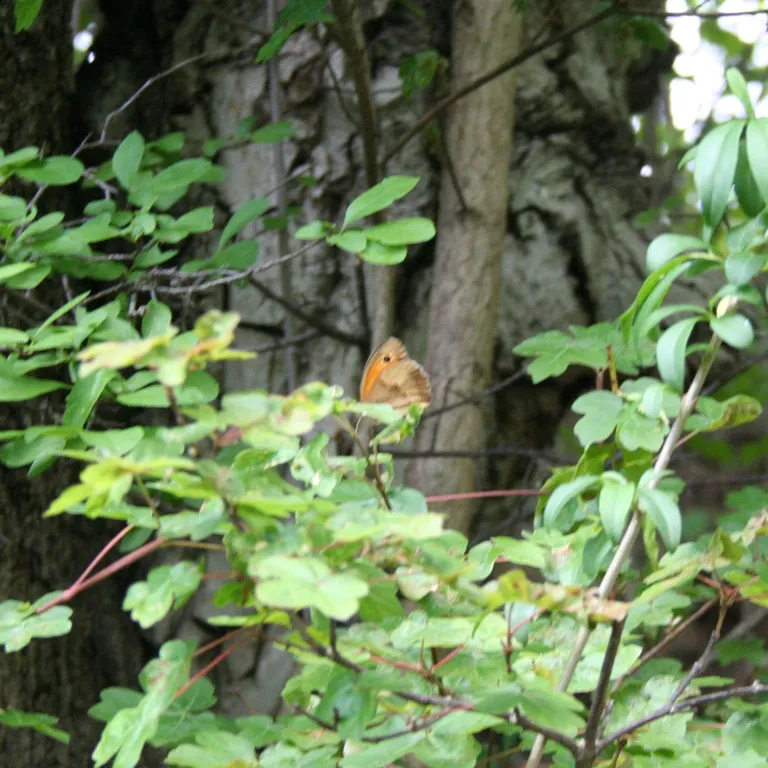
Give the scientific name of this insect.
Maniola jurtina
